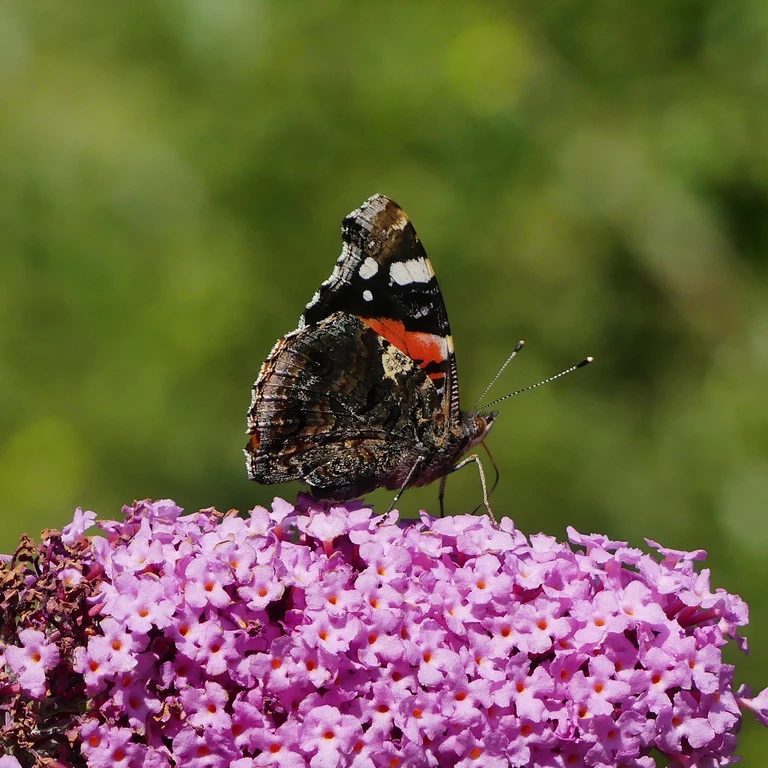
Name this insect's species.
Vanessa atalanta
